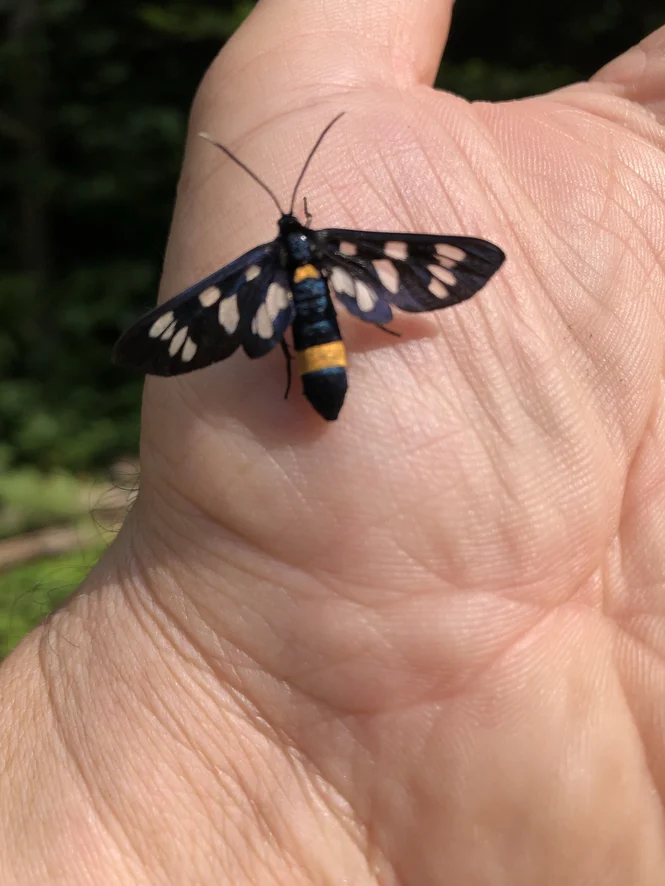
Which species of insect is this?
Amata phegea
